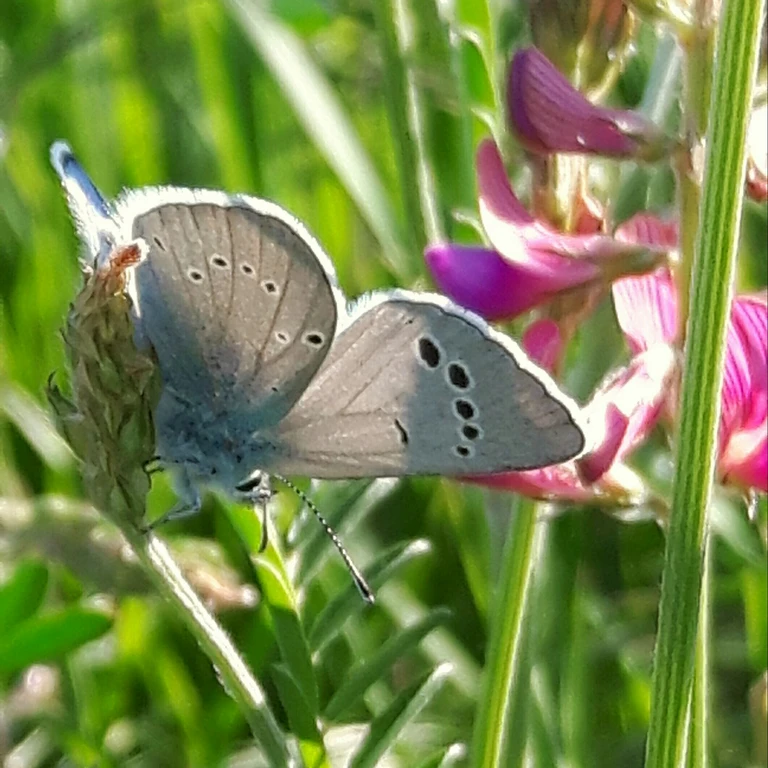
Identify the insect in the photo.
Glaucopsyche alexis
